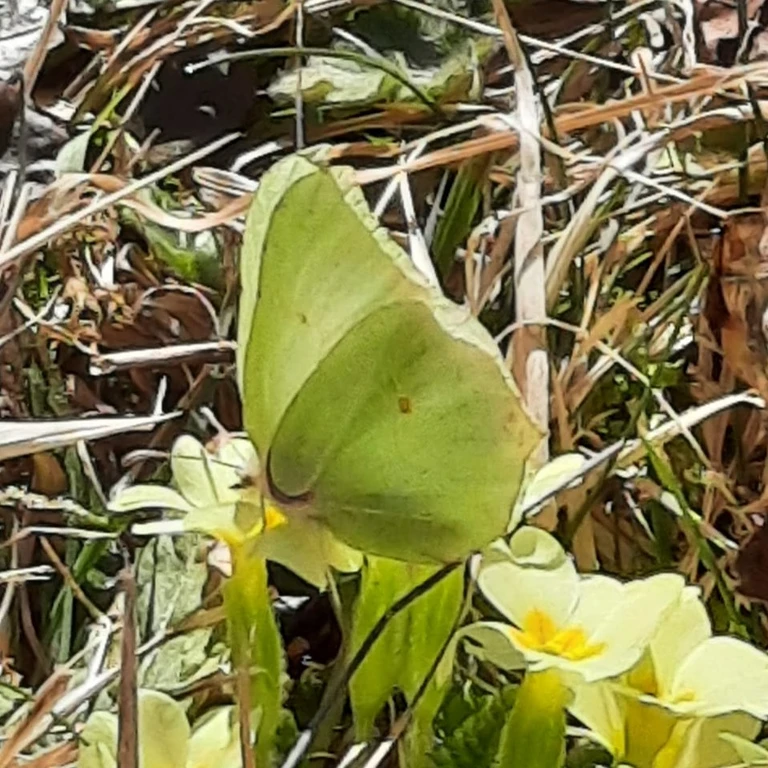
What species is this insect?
Gonepteryx rhamni
